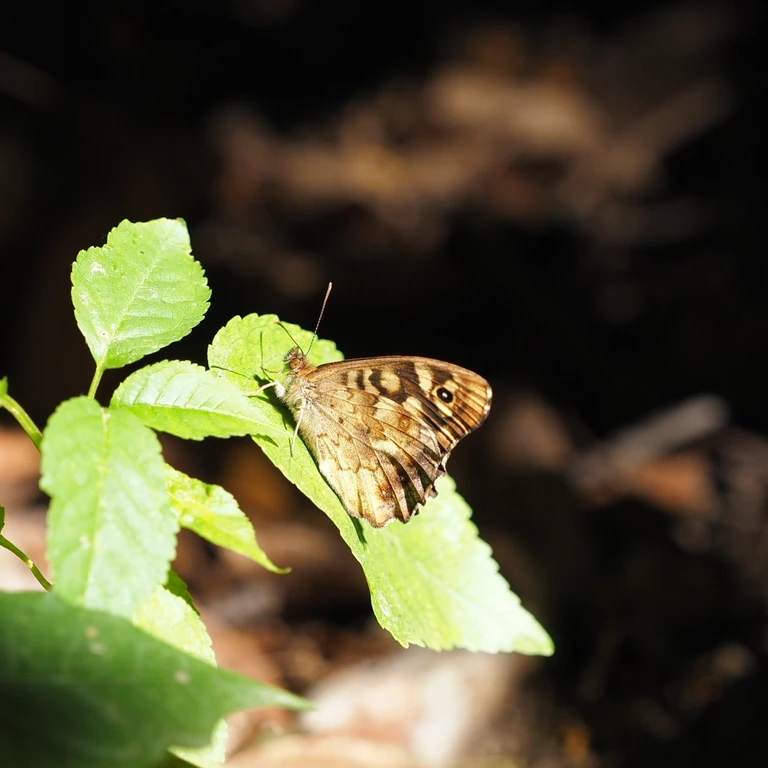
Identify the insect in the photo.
Pararge aegeria
